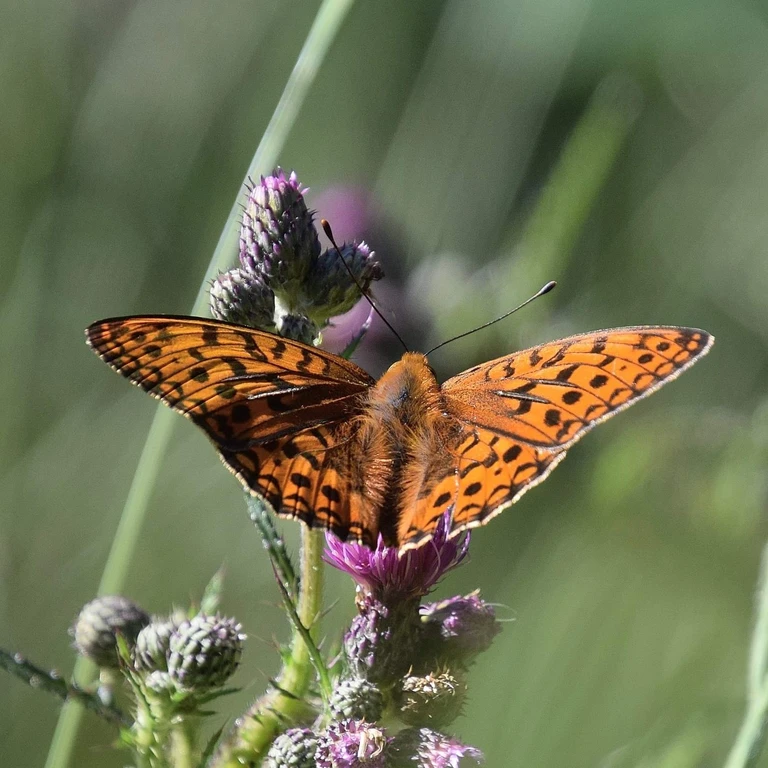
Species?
Fabriciana adippe
